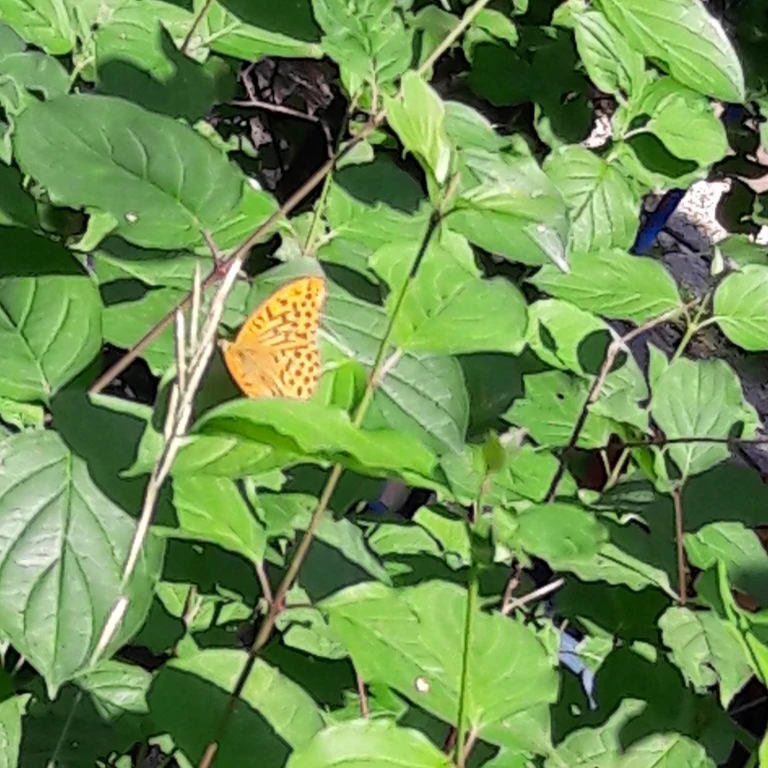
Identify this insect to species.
Argynnis paphia
